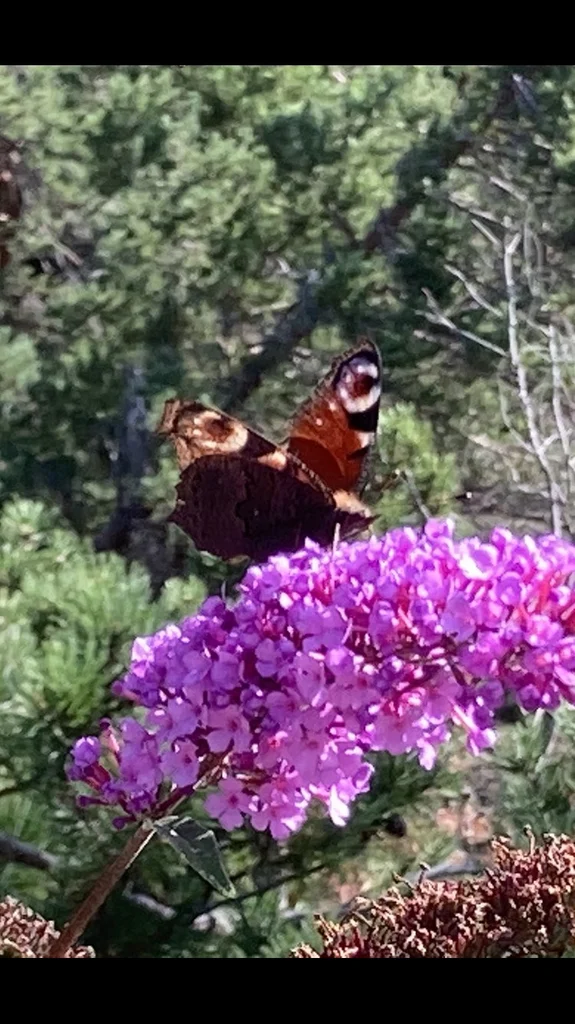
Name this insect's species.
Aglais io
